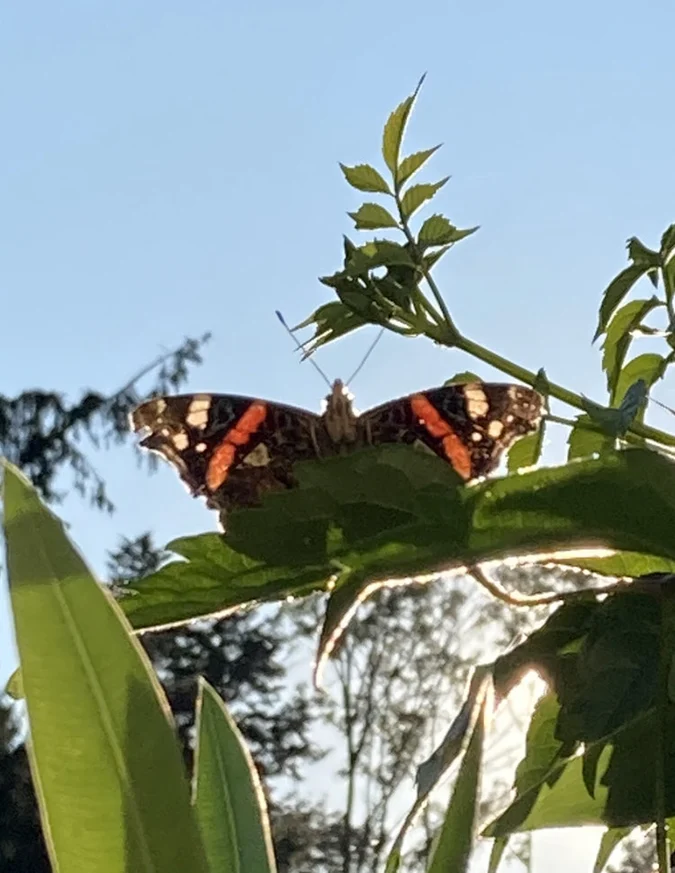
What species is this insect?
Vanessa atalanta
